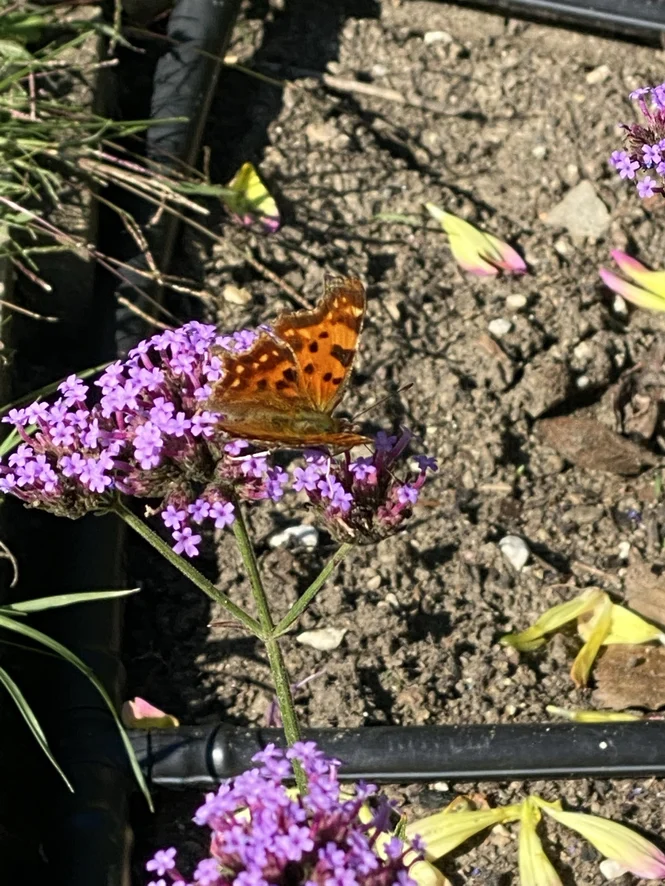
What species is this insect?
Polygonia c-album
